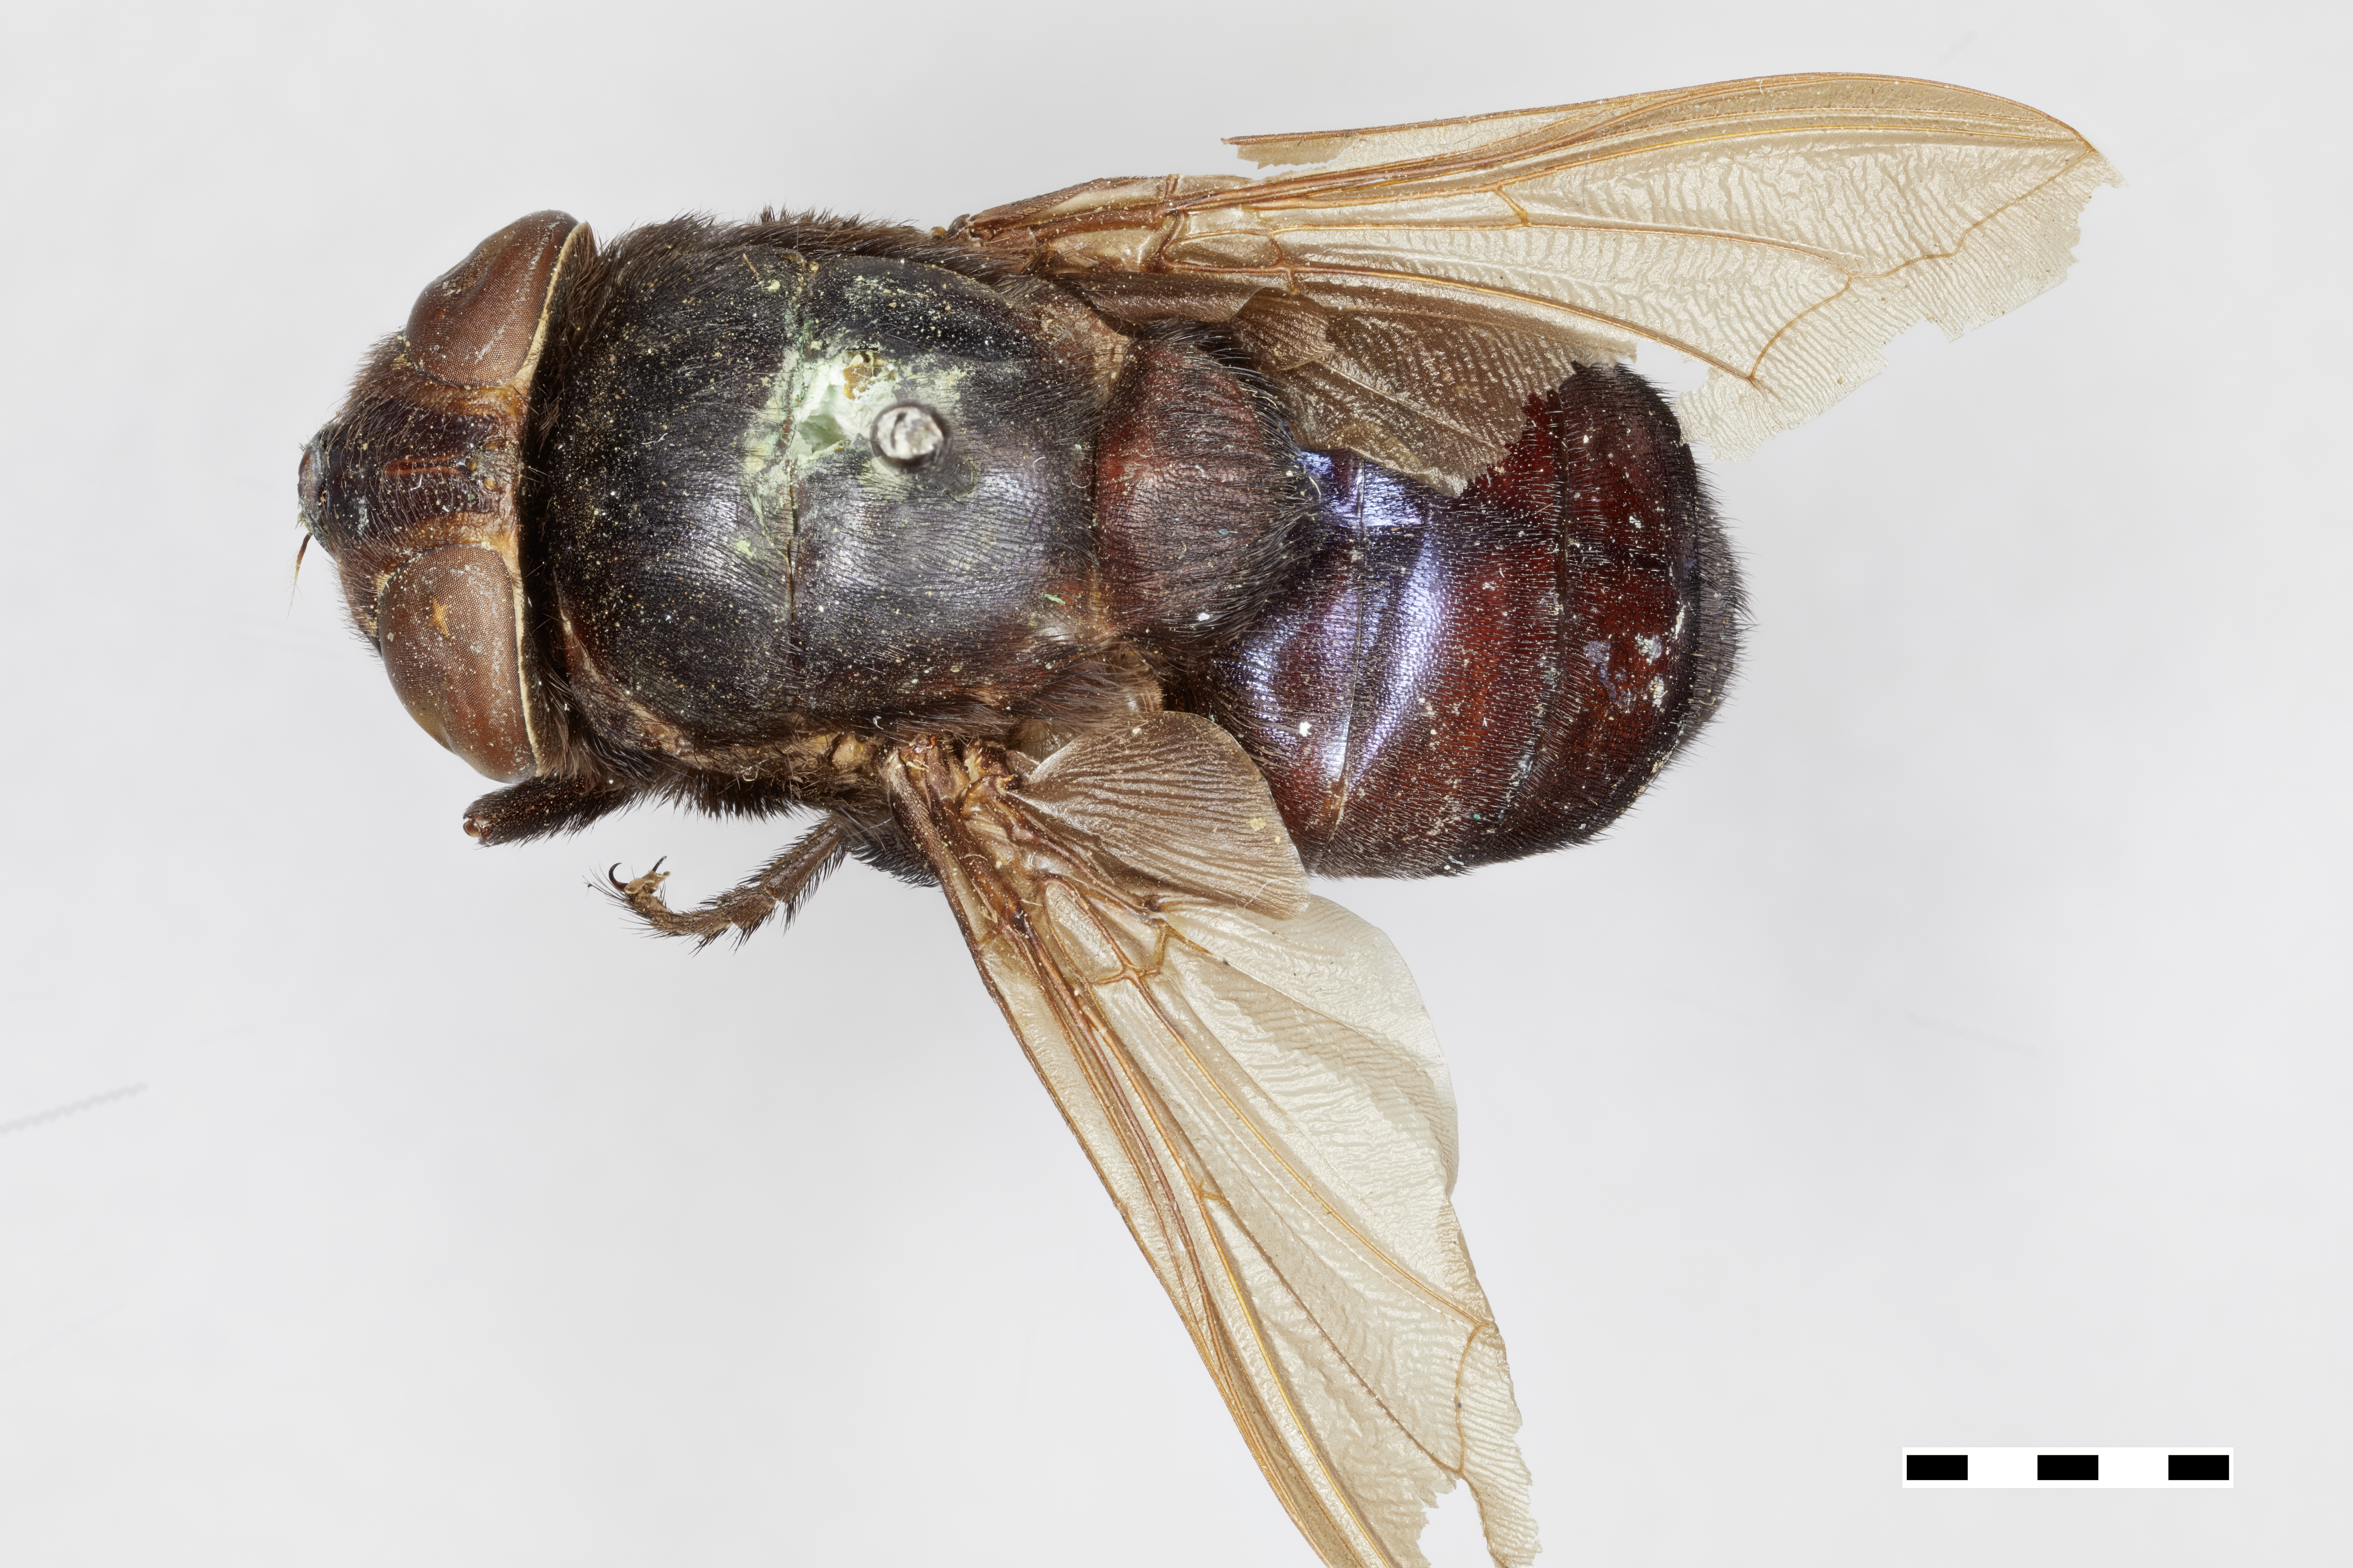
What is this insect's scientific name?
Cuterebra tenebrosa
